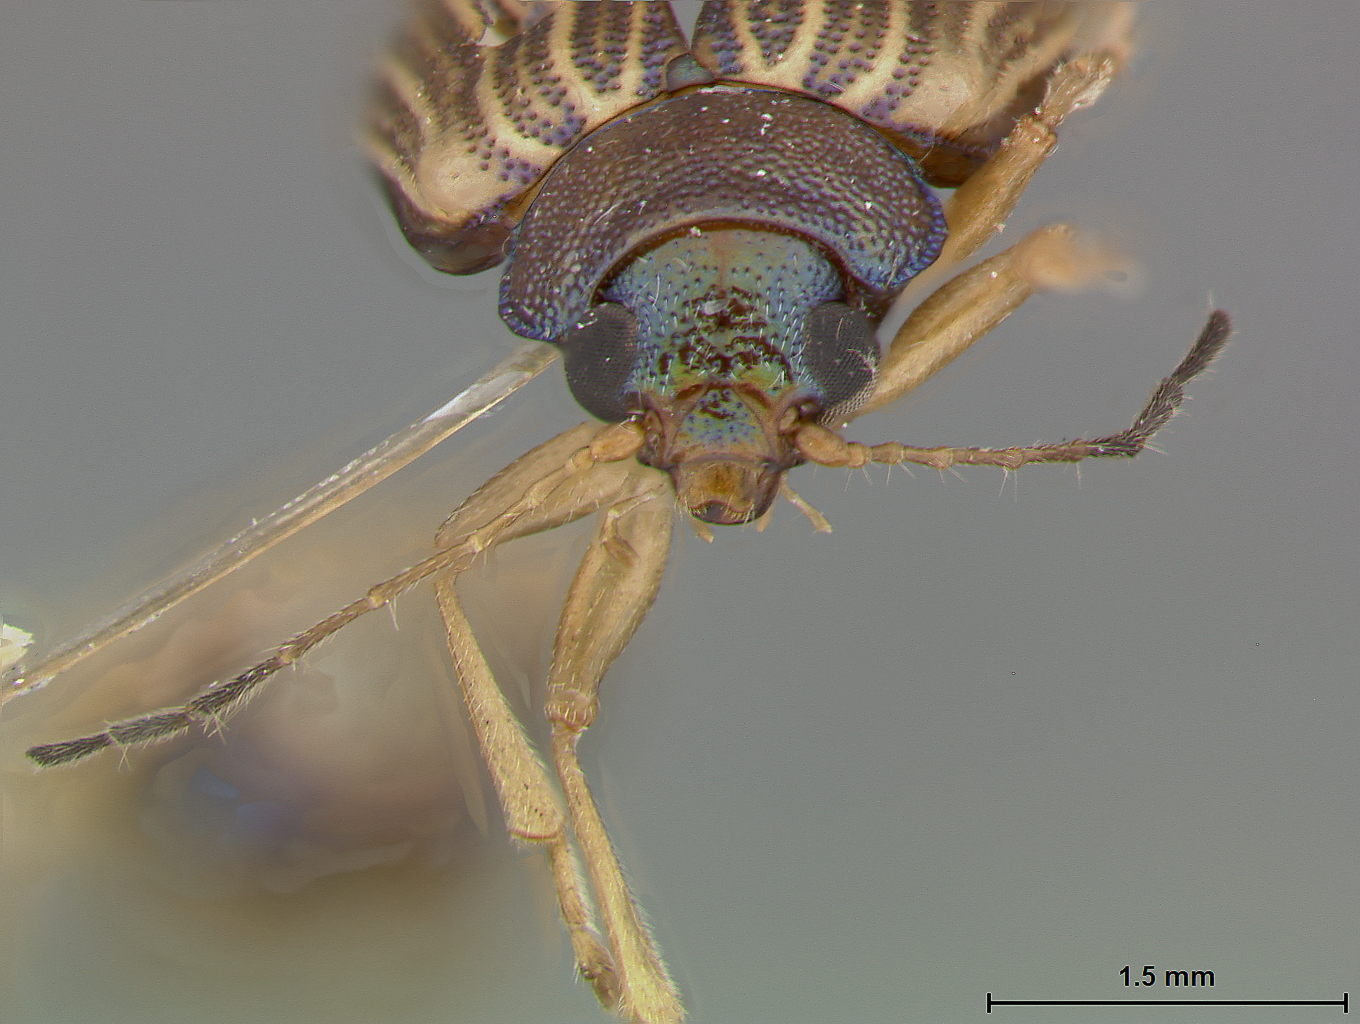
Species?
Colaspis flavocostata
